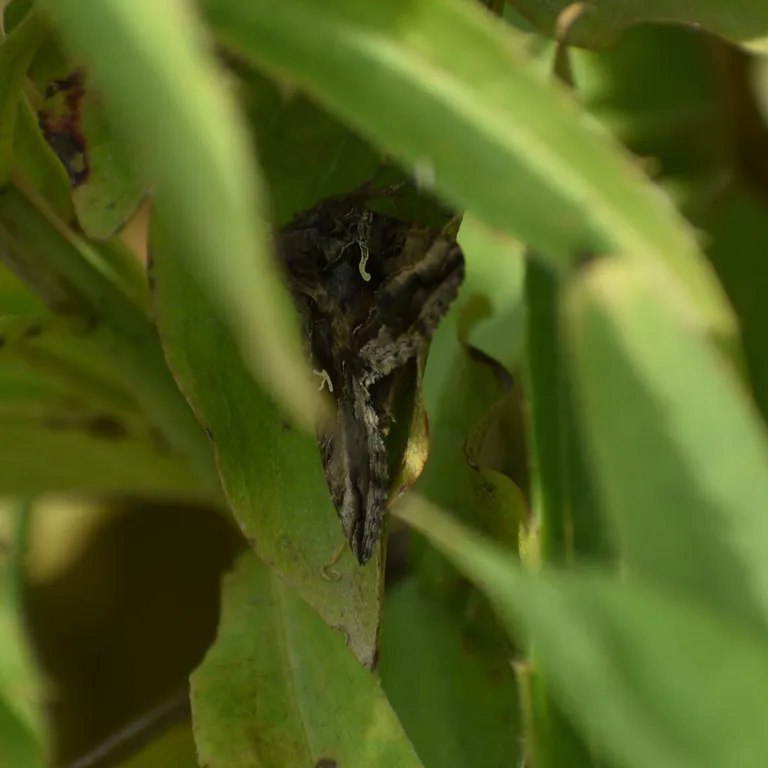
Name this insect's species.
Autographa gamma
